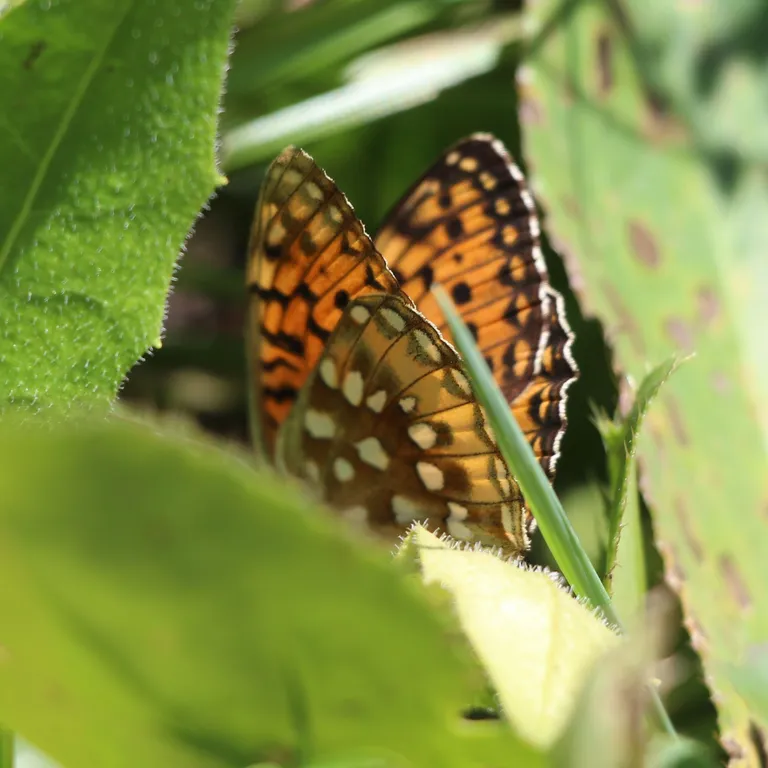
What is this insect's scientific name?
Speyeria aglaja
